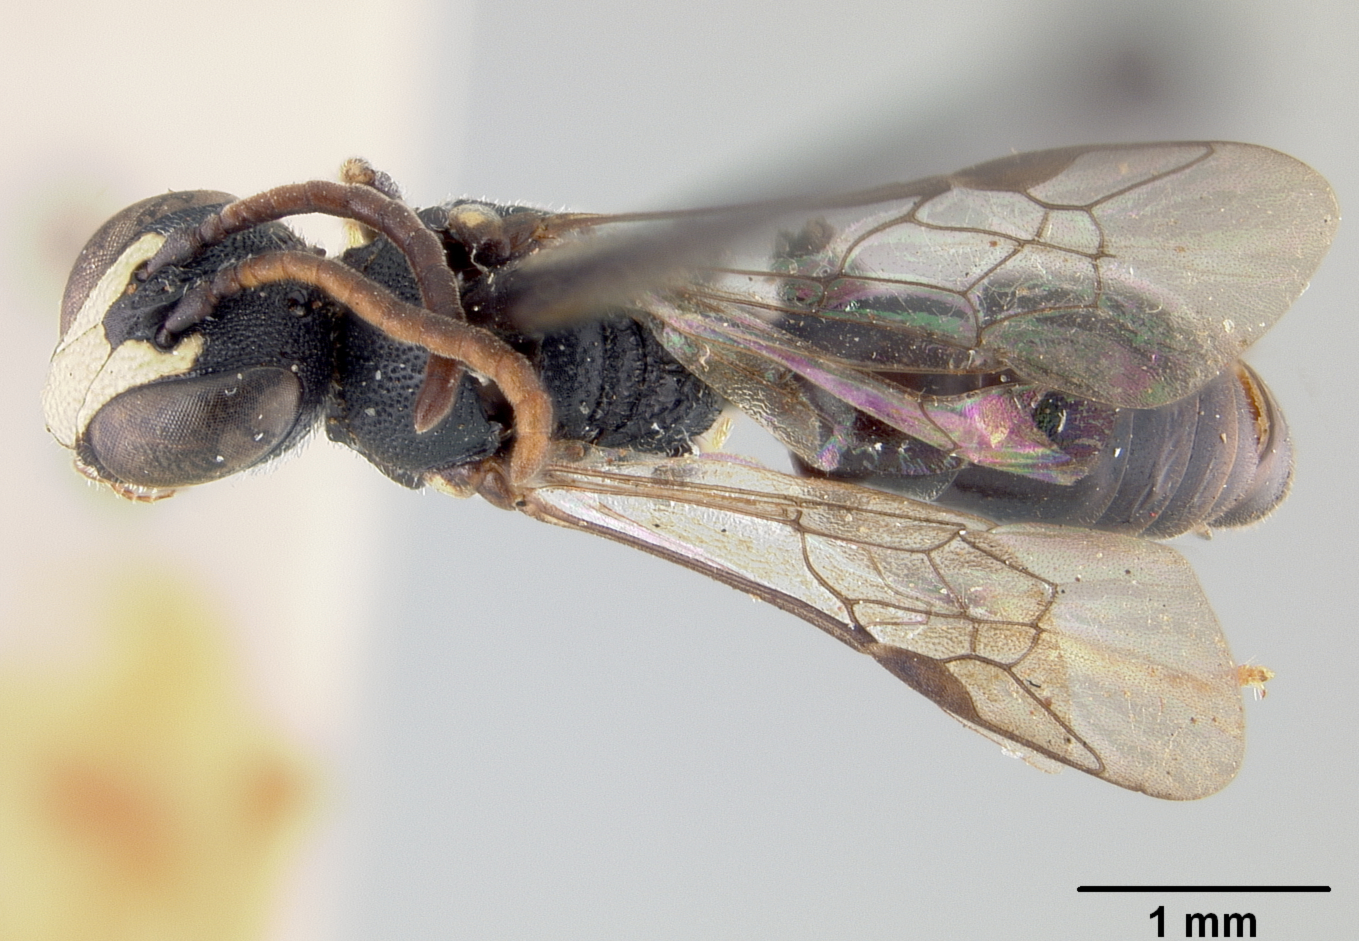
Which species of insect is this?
Hylaeus bequaertianus
